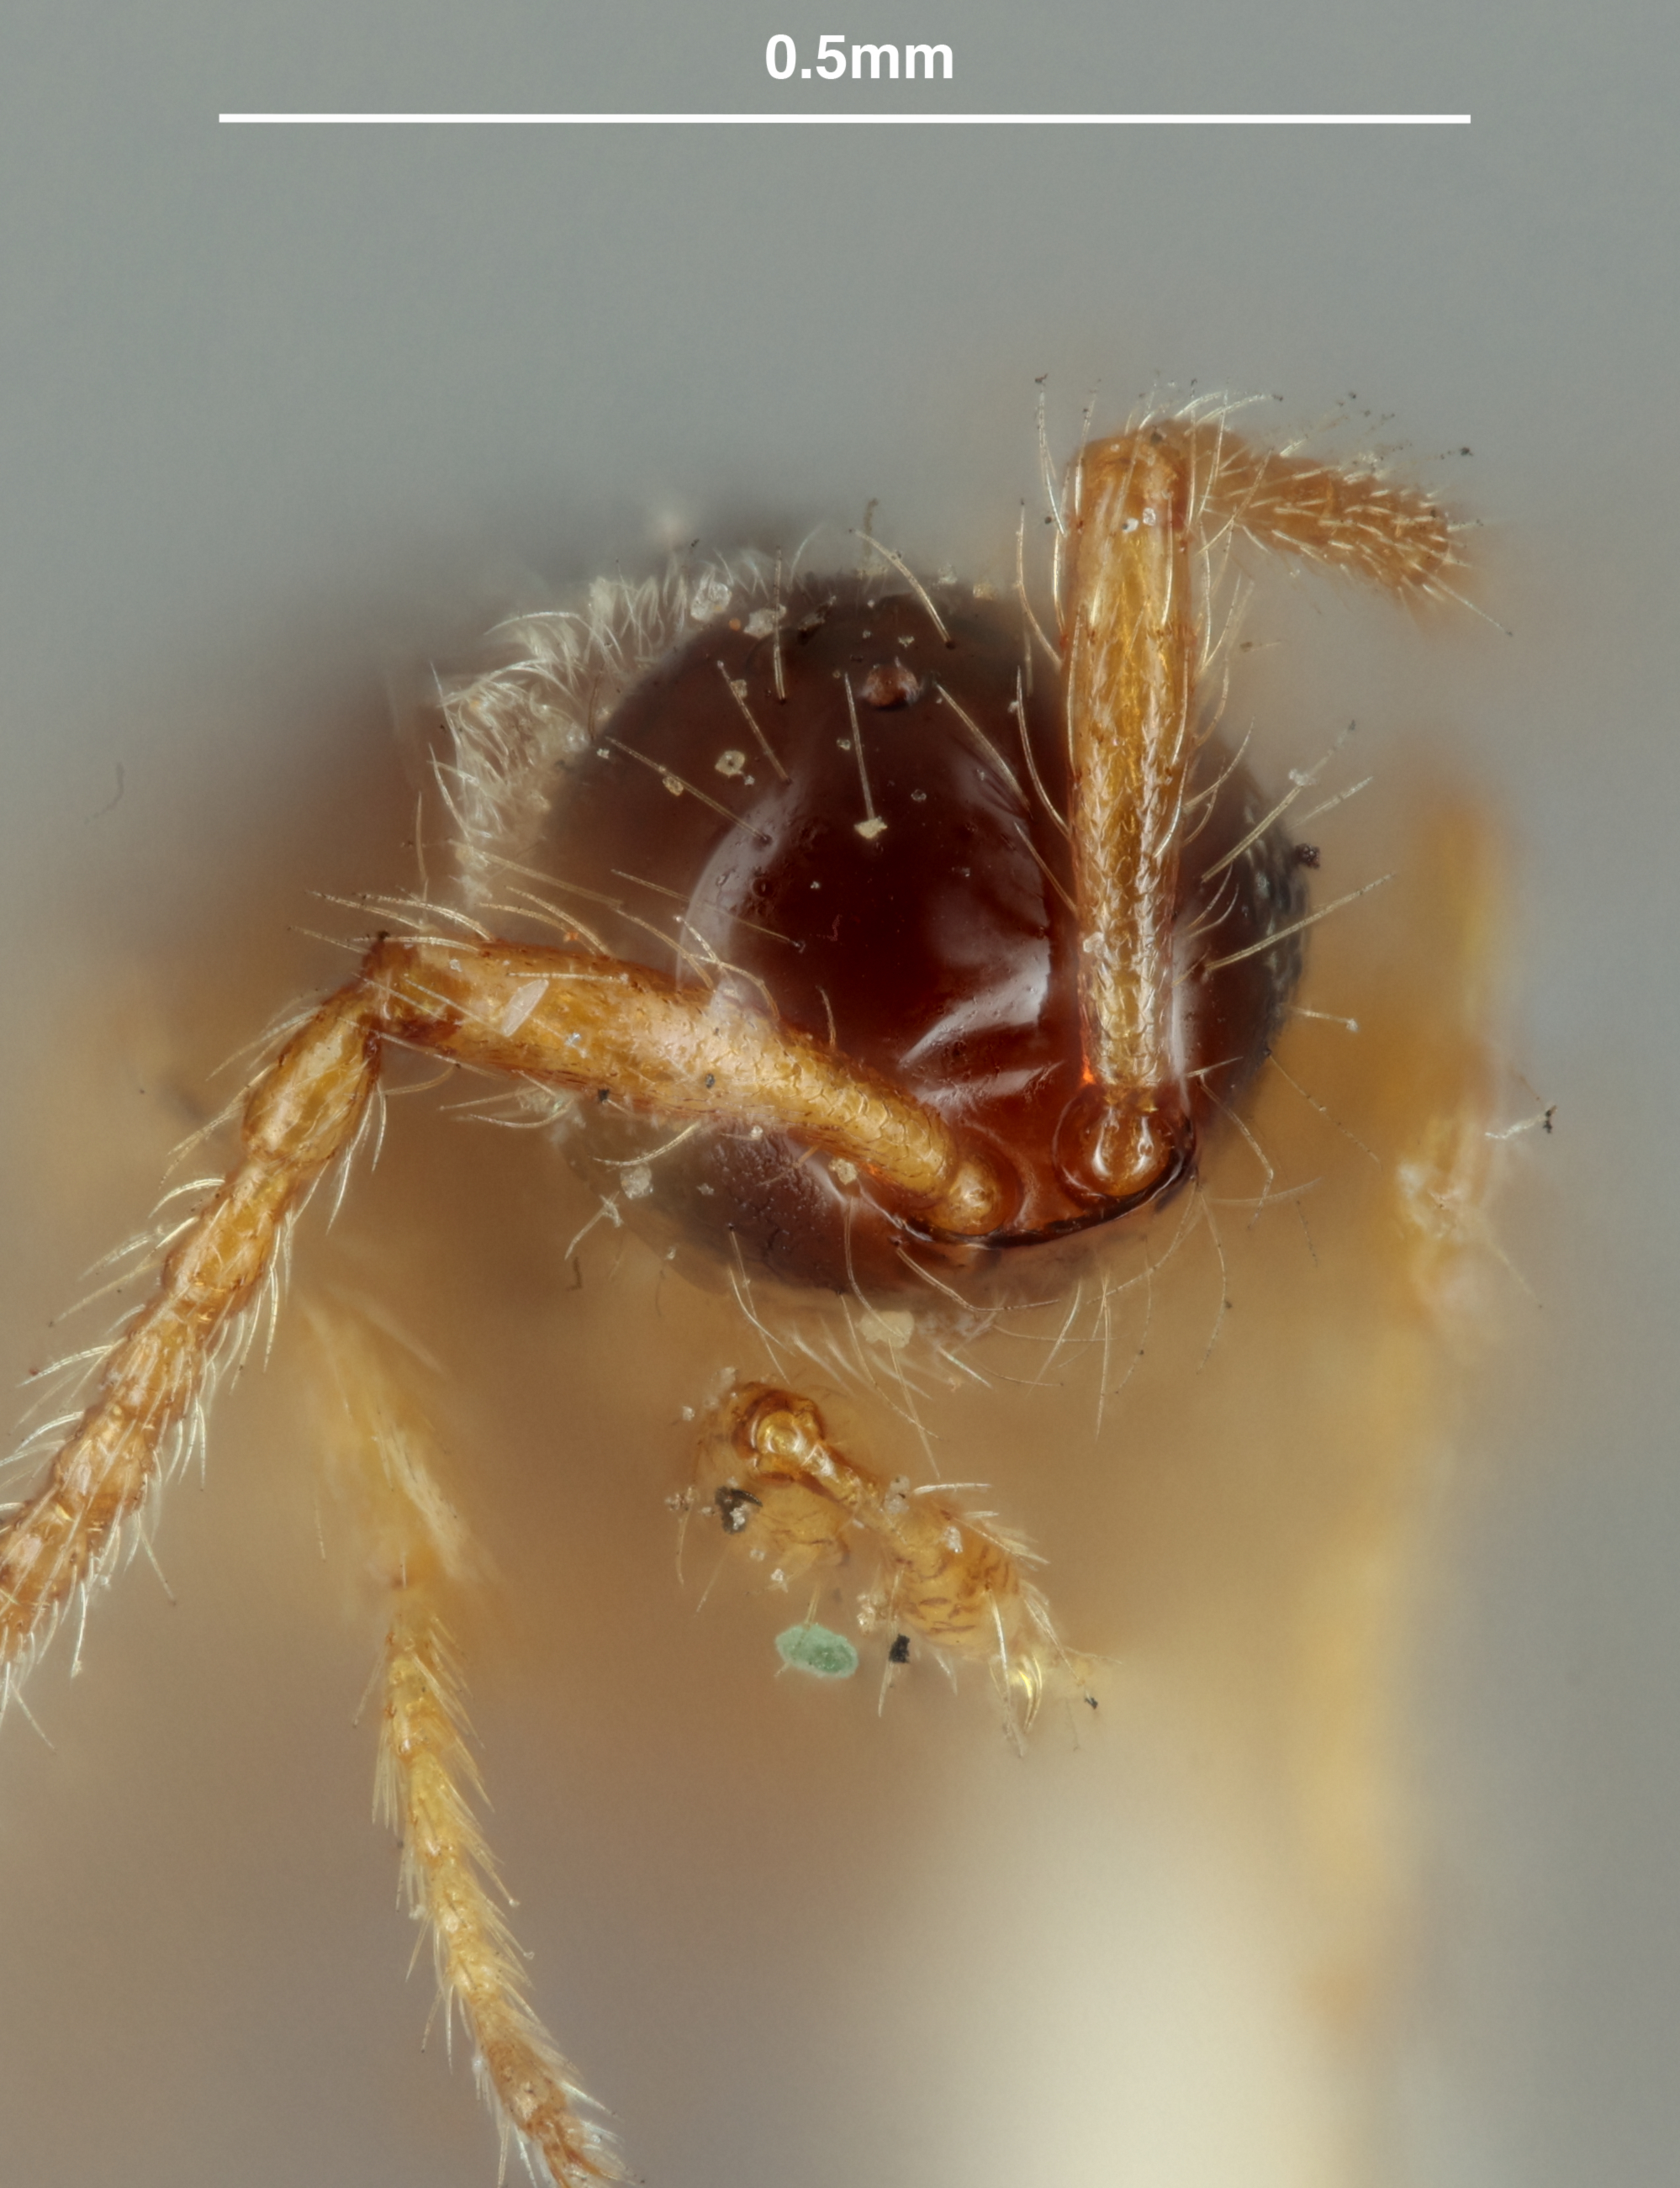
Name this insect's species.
Trichopria parkeri
